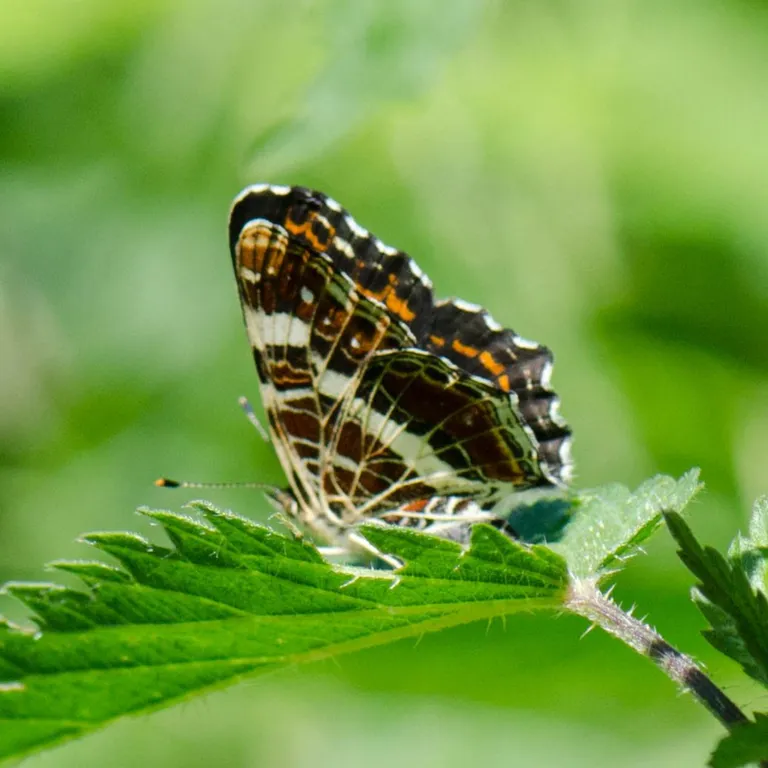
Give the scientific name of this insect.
Araschnia levana
